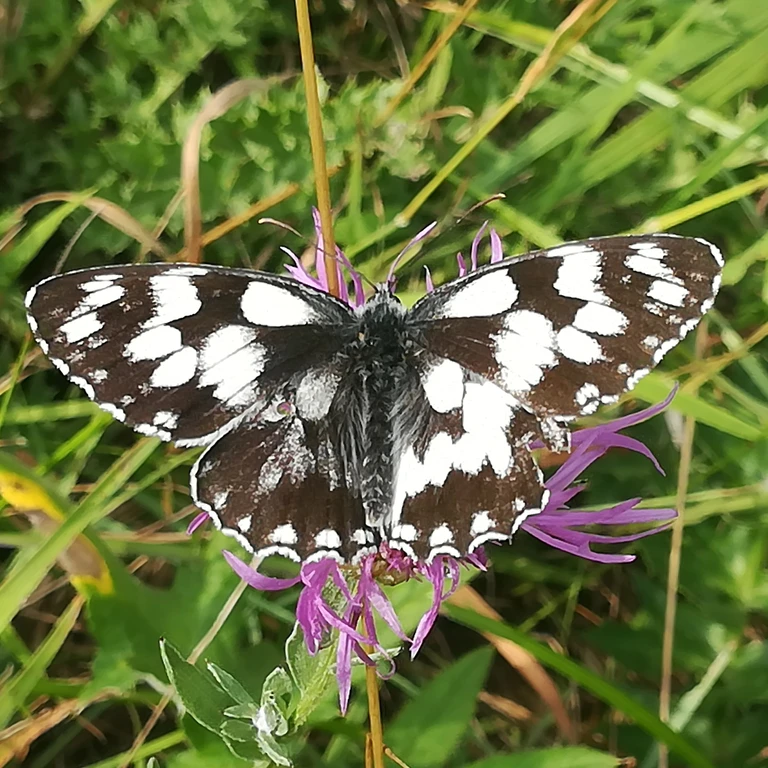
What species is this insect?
Melanargia galathea
